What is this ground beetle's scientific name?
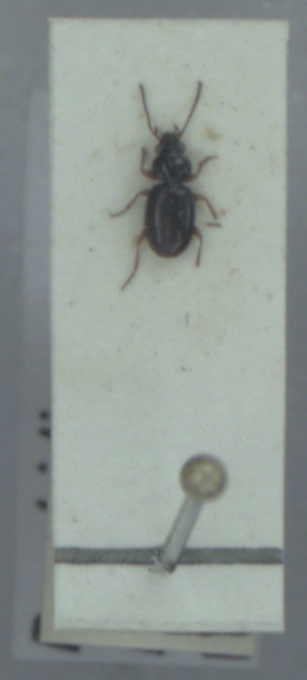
Bembidion mannerheimii
